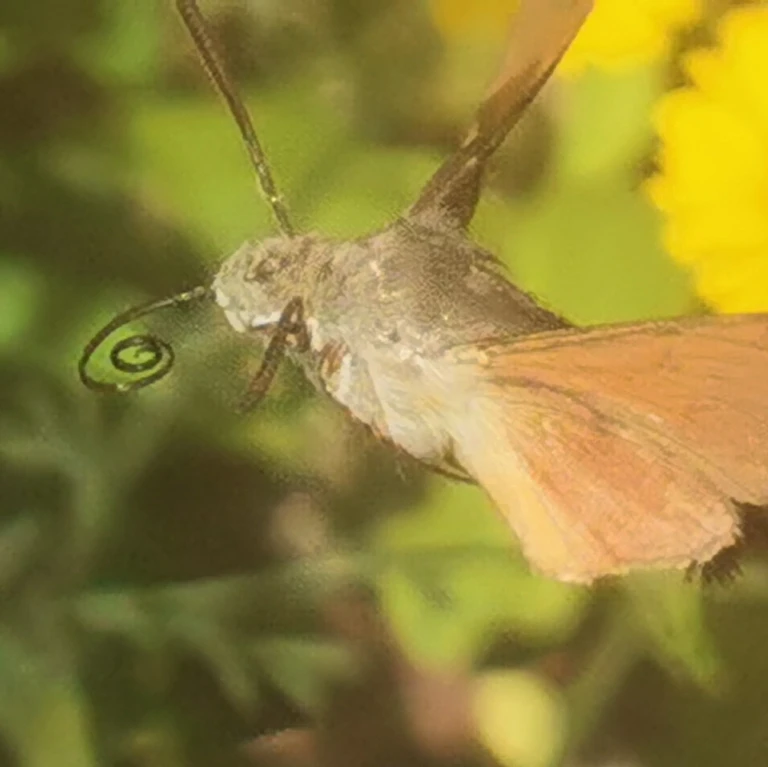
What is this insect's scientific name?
Macroglossum stellatarum
